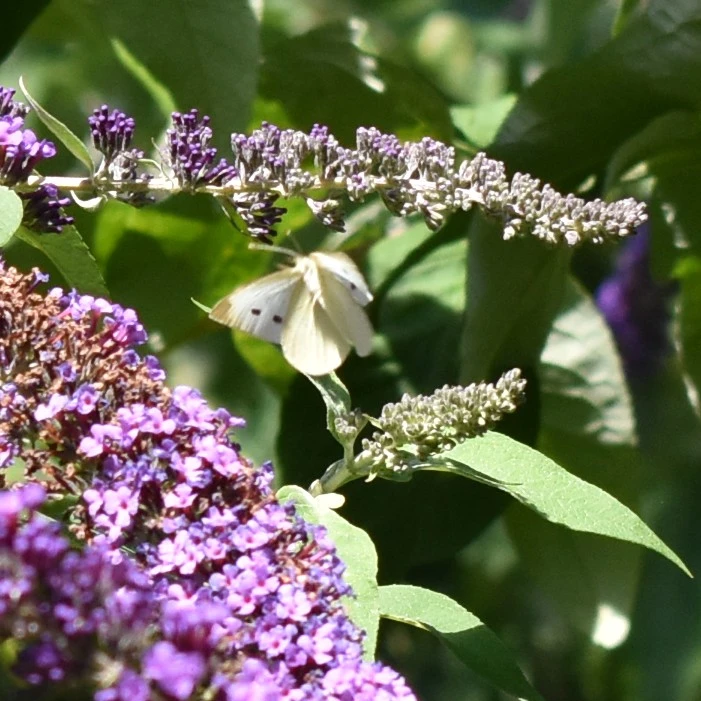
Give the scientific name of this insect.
Pieris rapae
